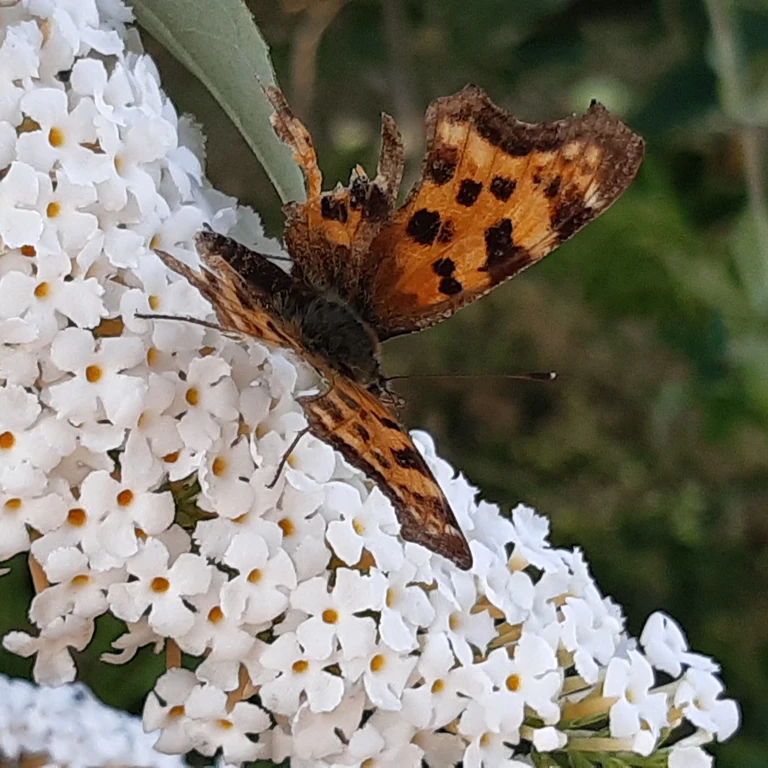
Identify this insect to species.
Polygonia c-album
